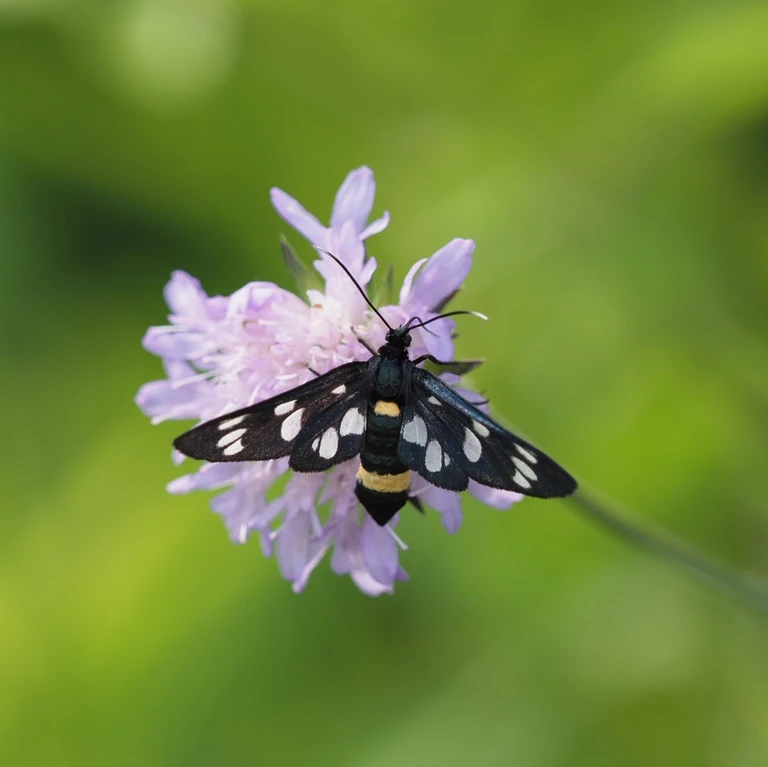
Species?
Amata phegea
